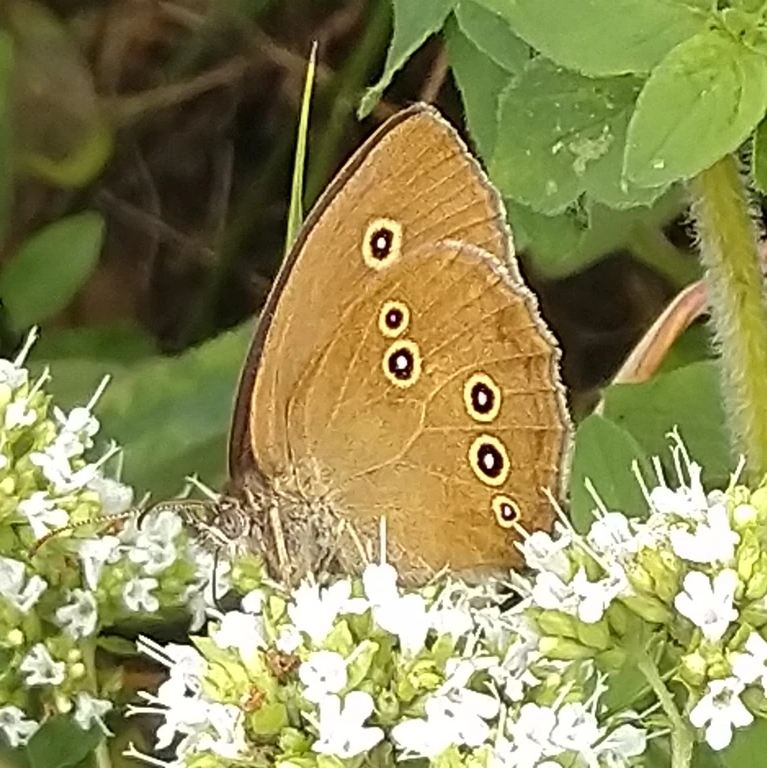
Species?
Aphantopus hyperantus
